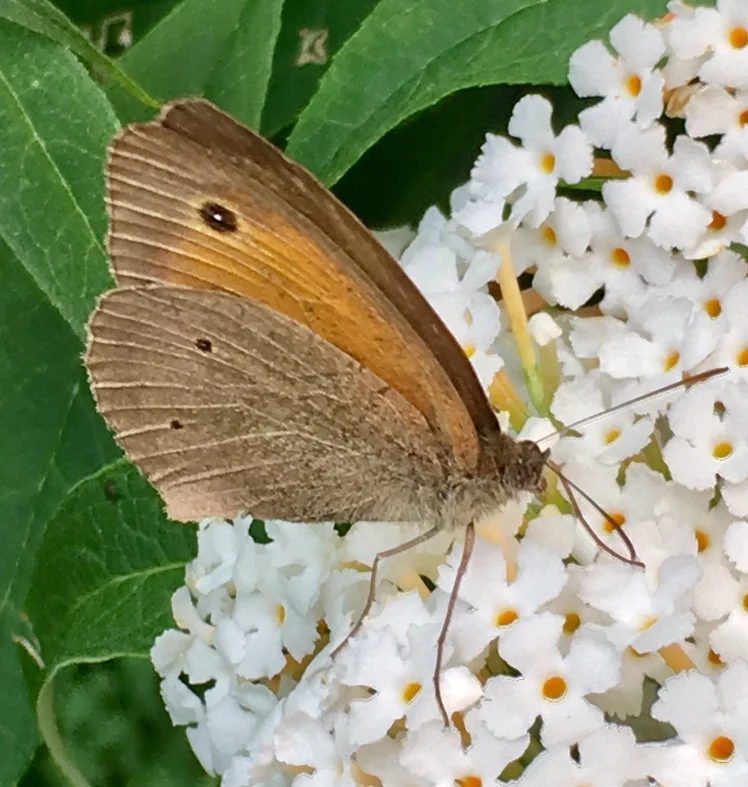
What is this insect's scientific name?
Maniola jurtina
